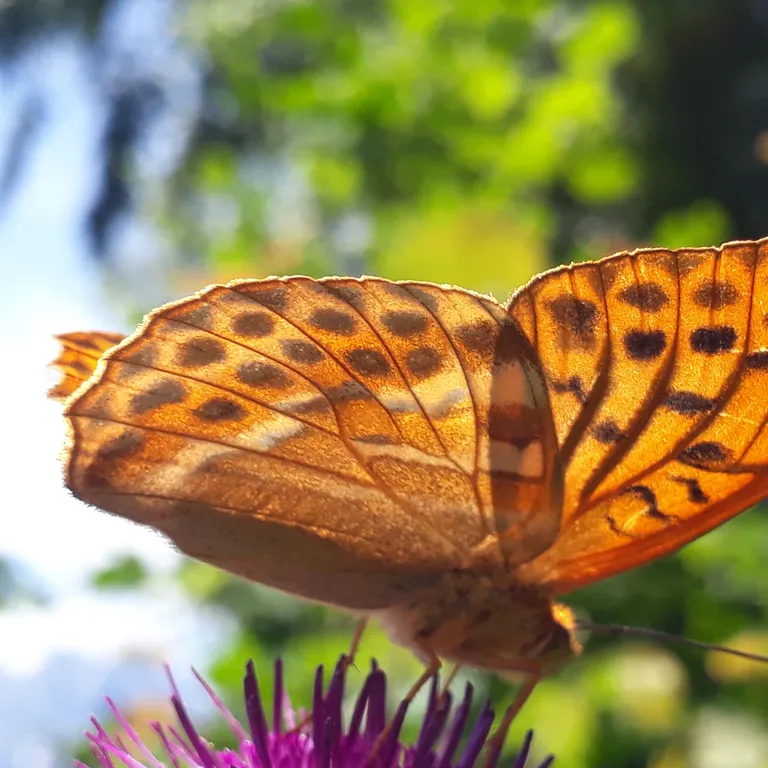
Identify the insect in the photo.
Argynnis paphia
